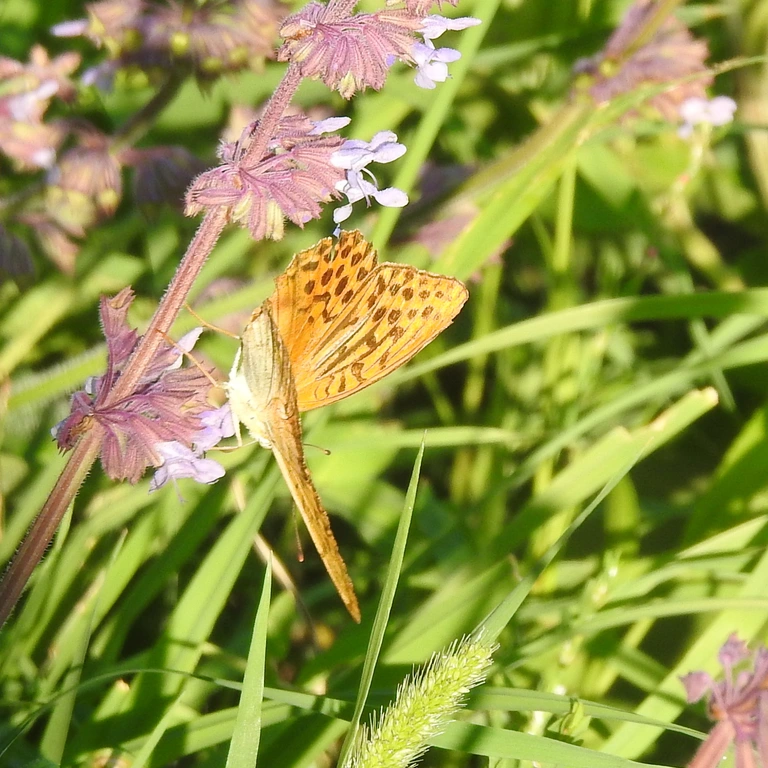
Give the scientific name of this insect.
Argynnis paphia
